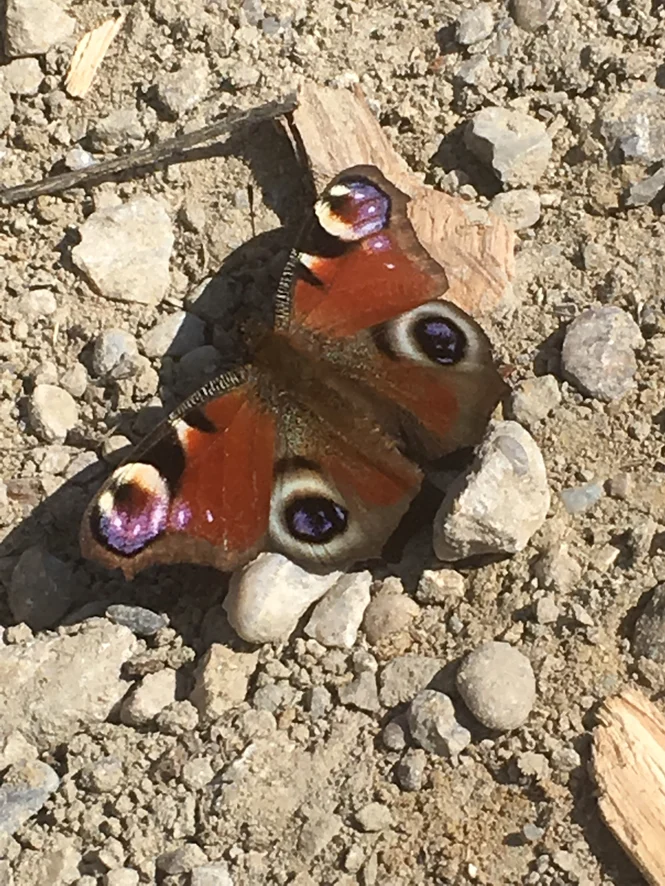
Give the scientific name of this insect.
Aglais io
